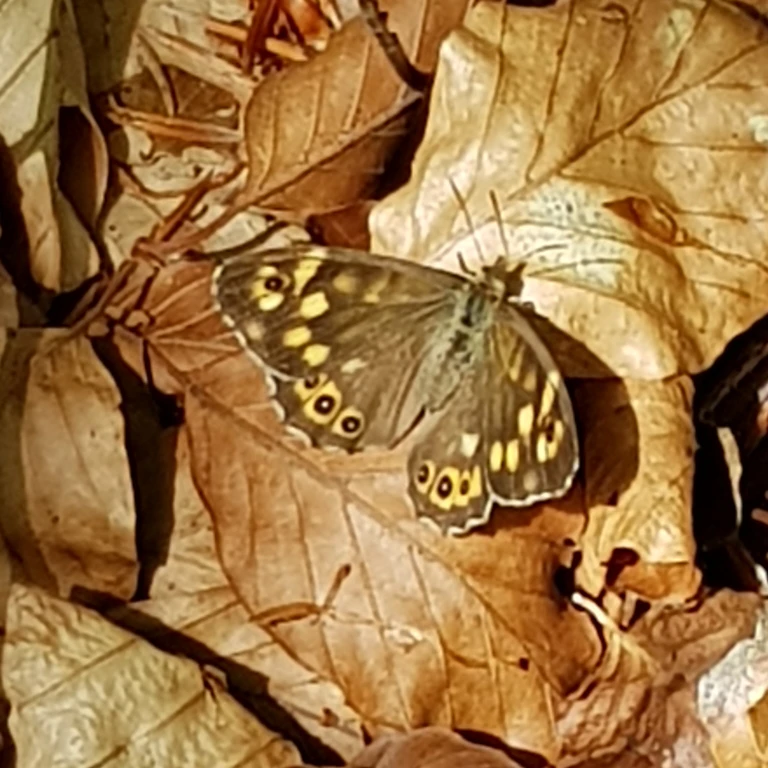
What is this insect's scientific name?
Pararge aegeria
